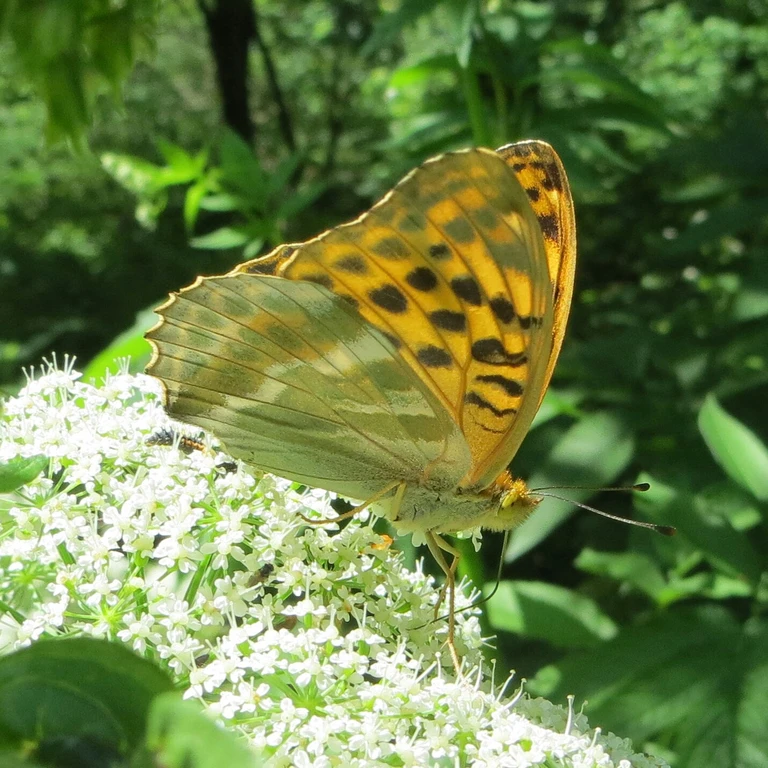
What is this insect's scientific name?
Argynnis paphia
